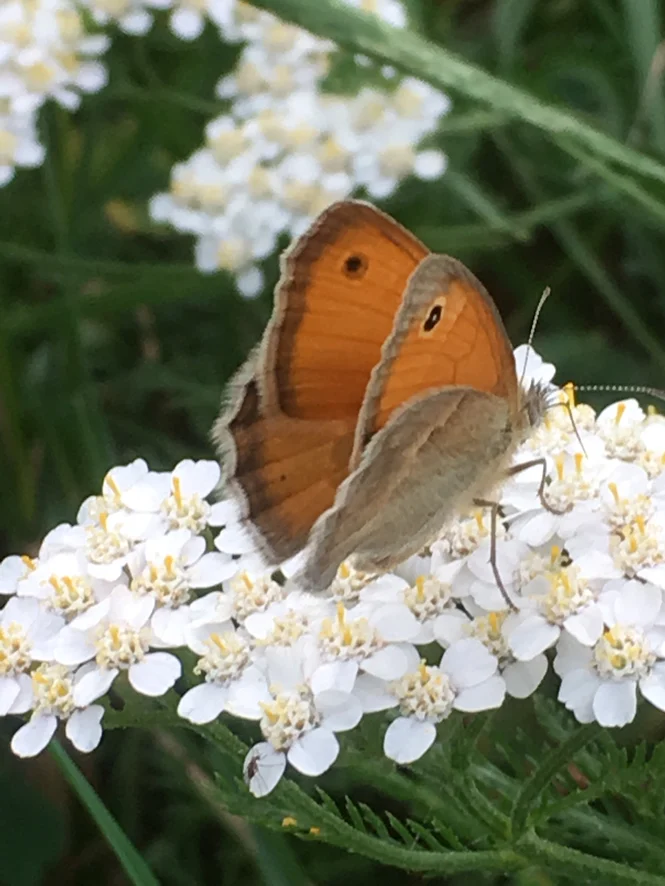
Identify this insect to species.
Coenonympha pamphilus
